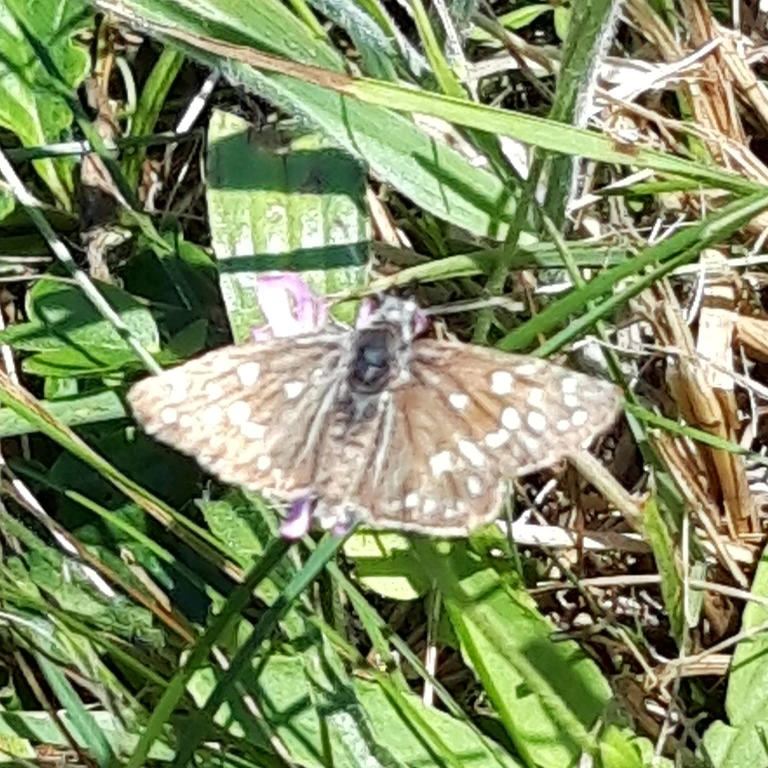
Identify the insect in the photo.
Pyrgus malvae
